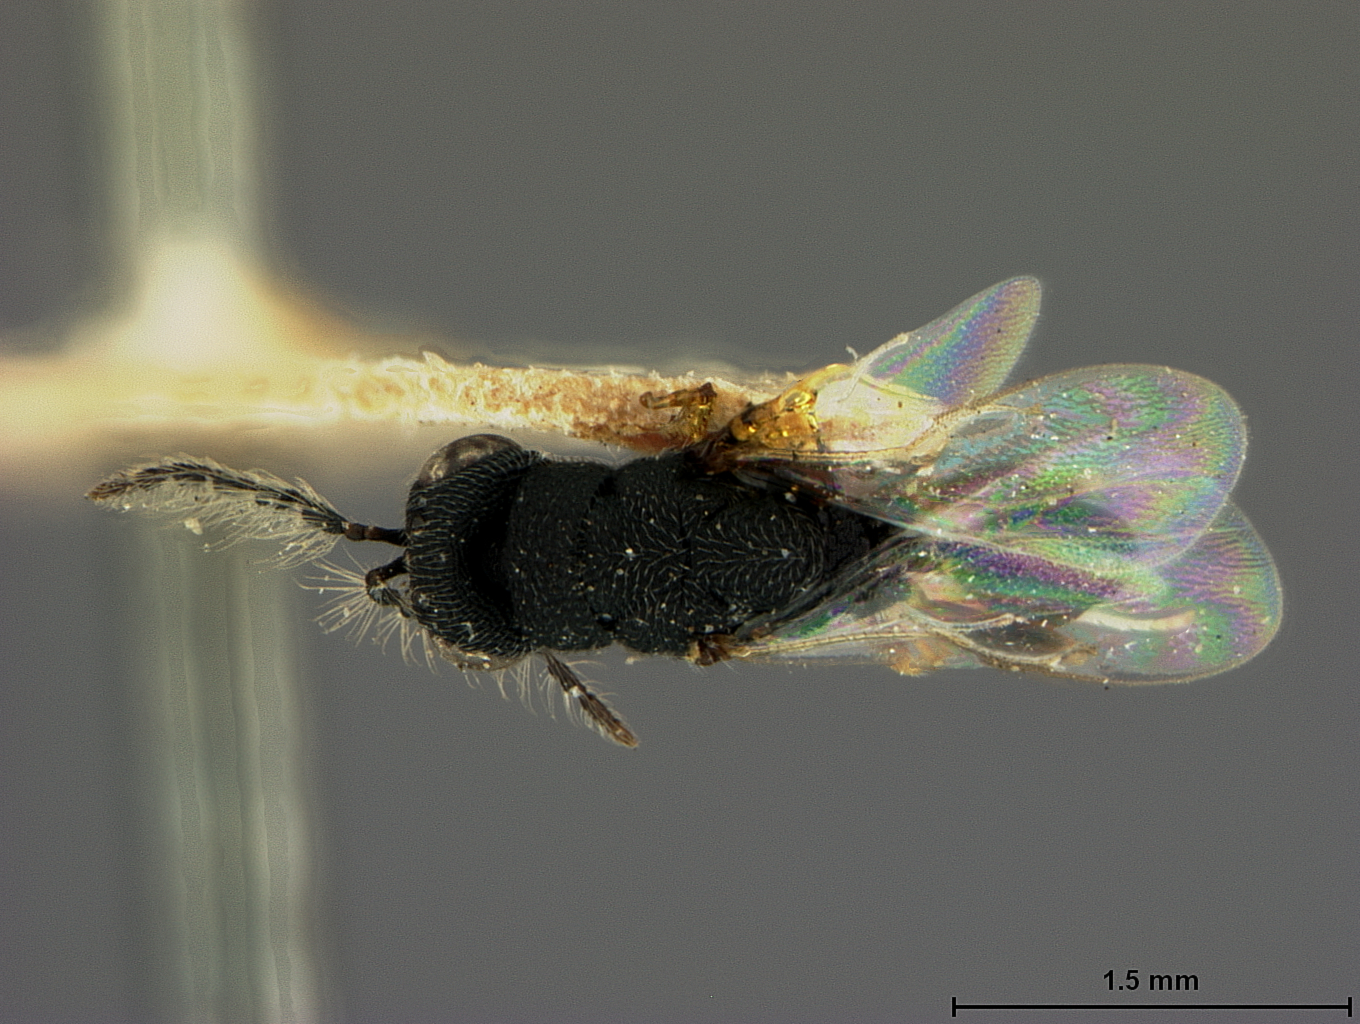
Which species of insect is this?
Eurytoma phloeosini
